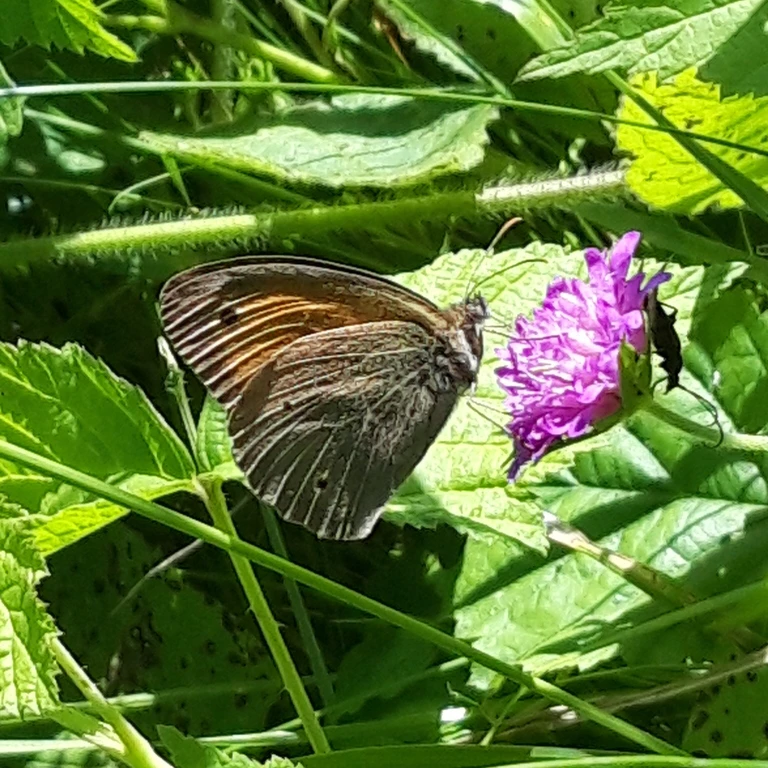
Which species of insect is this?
Maniola jurtina
